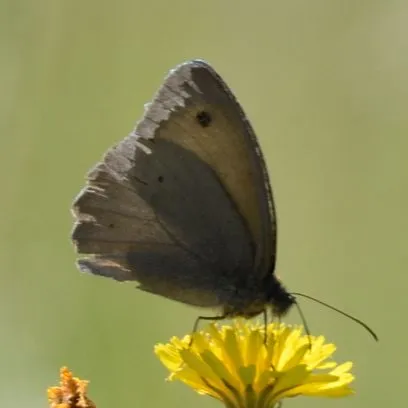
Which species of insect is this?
Maniola jurtina
